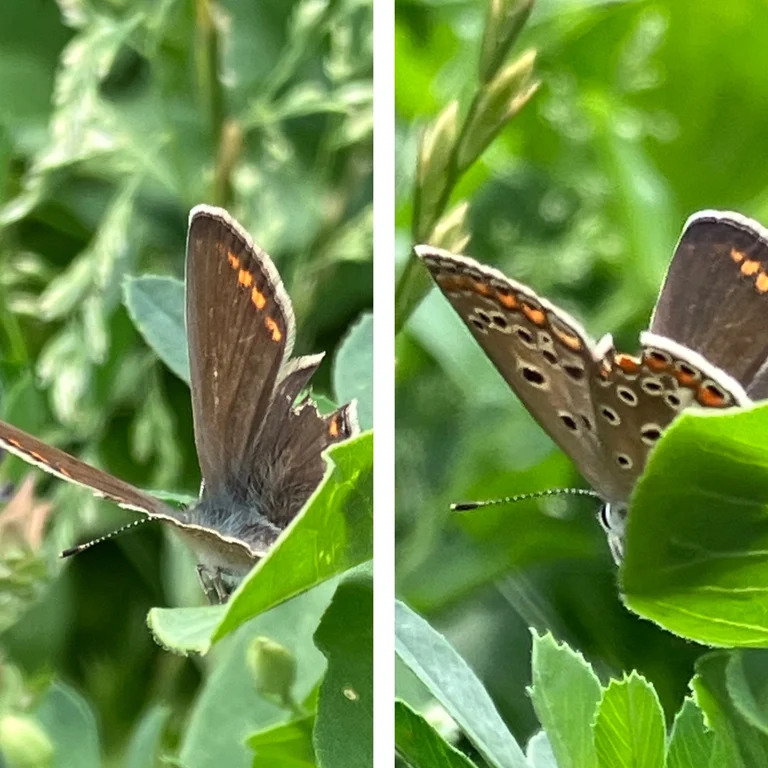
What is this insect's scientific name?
Polyommatus icarus
